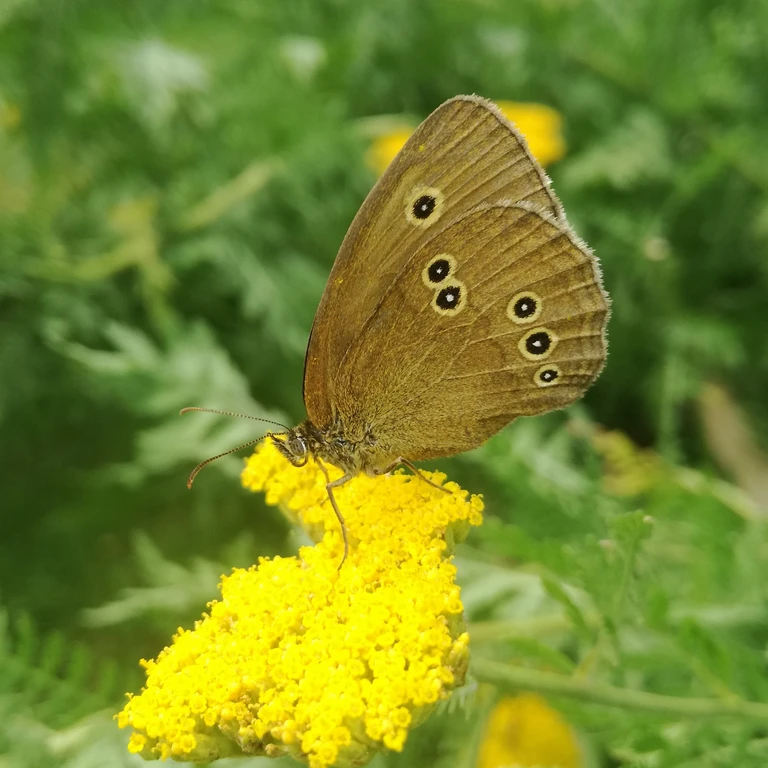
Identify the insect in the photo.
Aphantopus hyperantus
